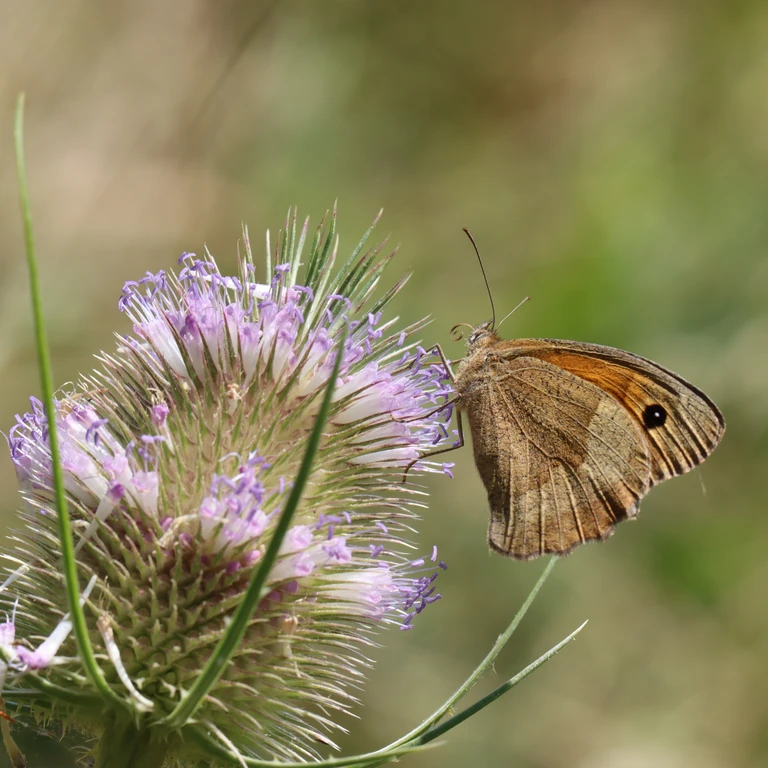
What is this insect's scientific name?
Maniola jurtina
